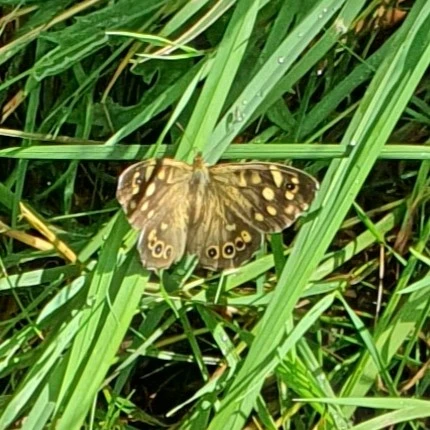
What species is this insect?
Pararge aegeria
